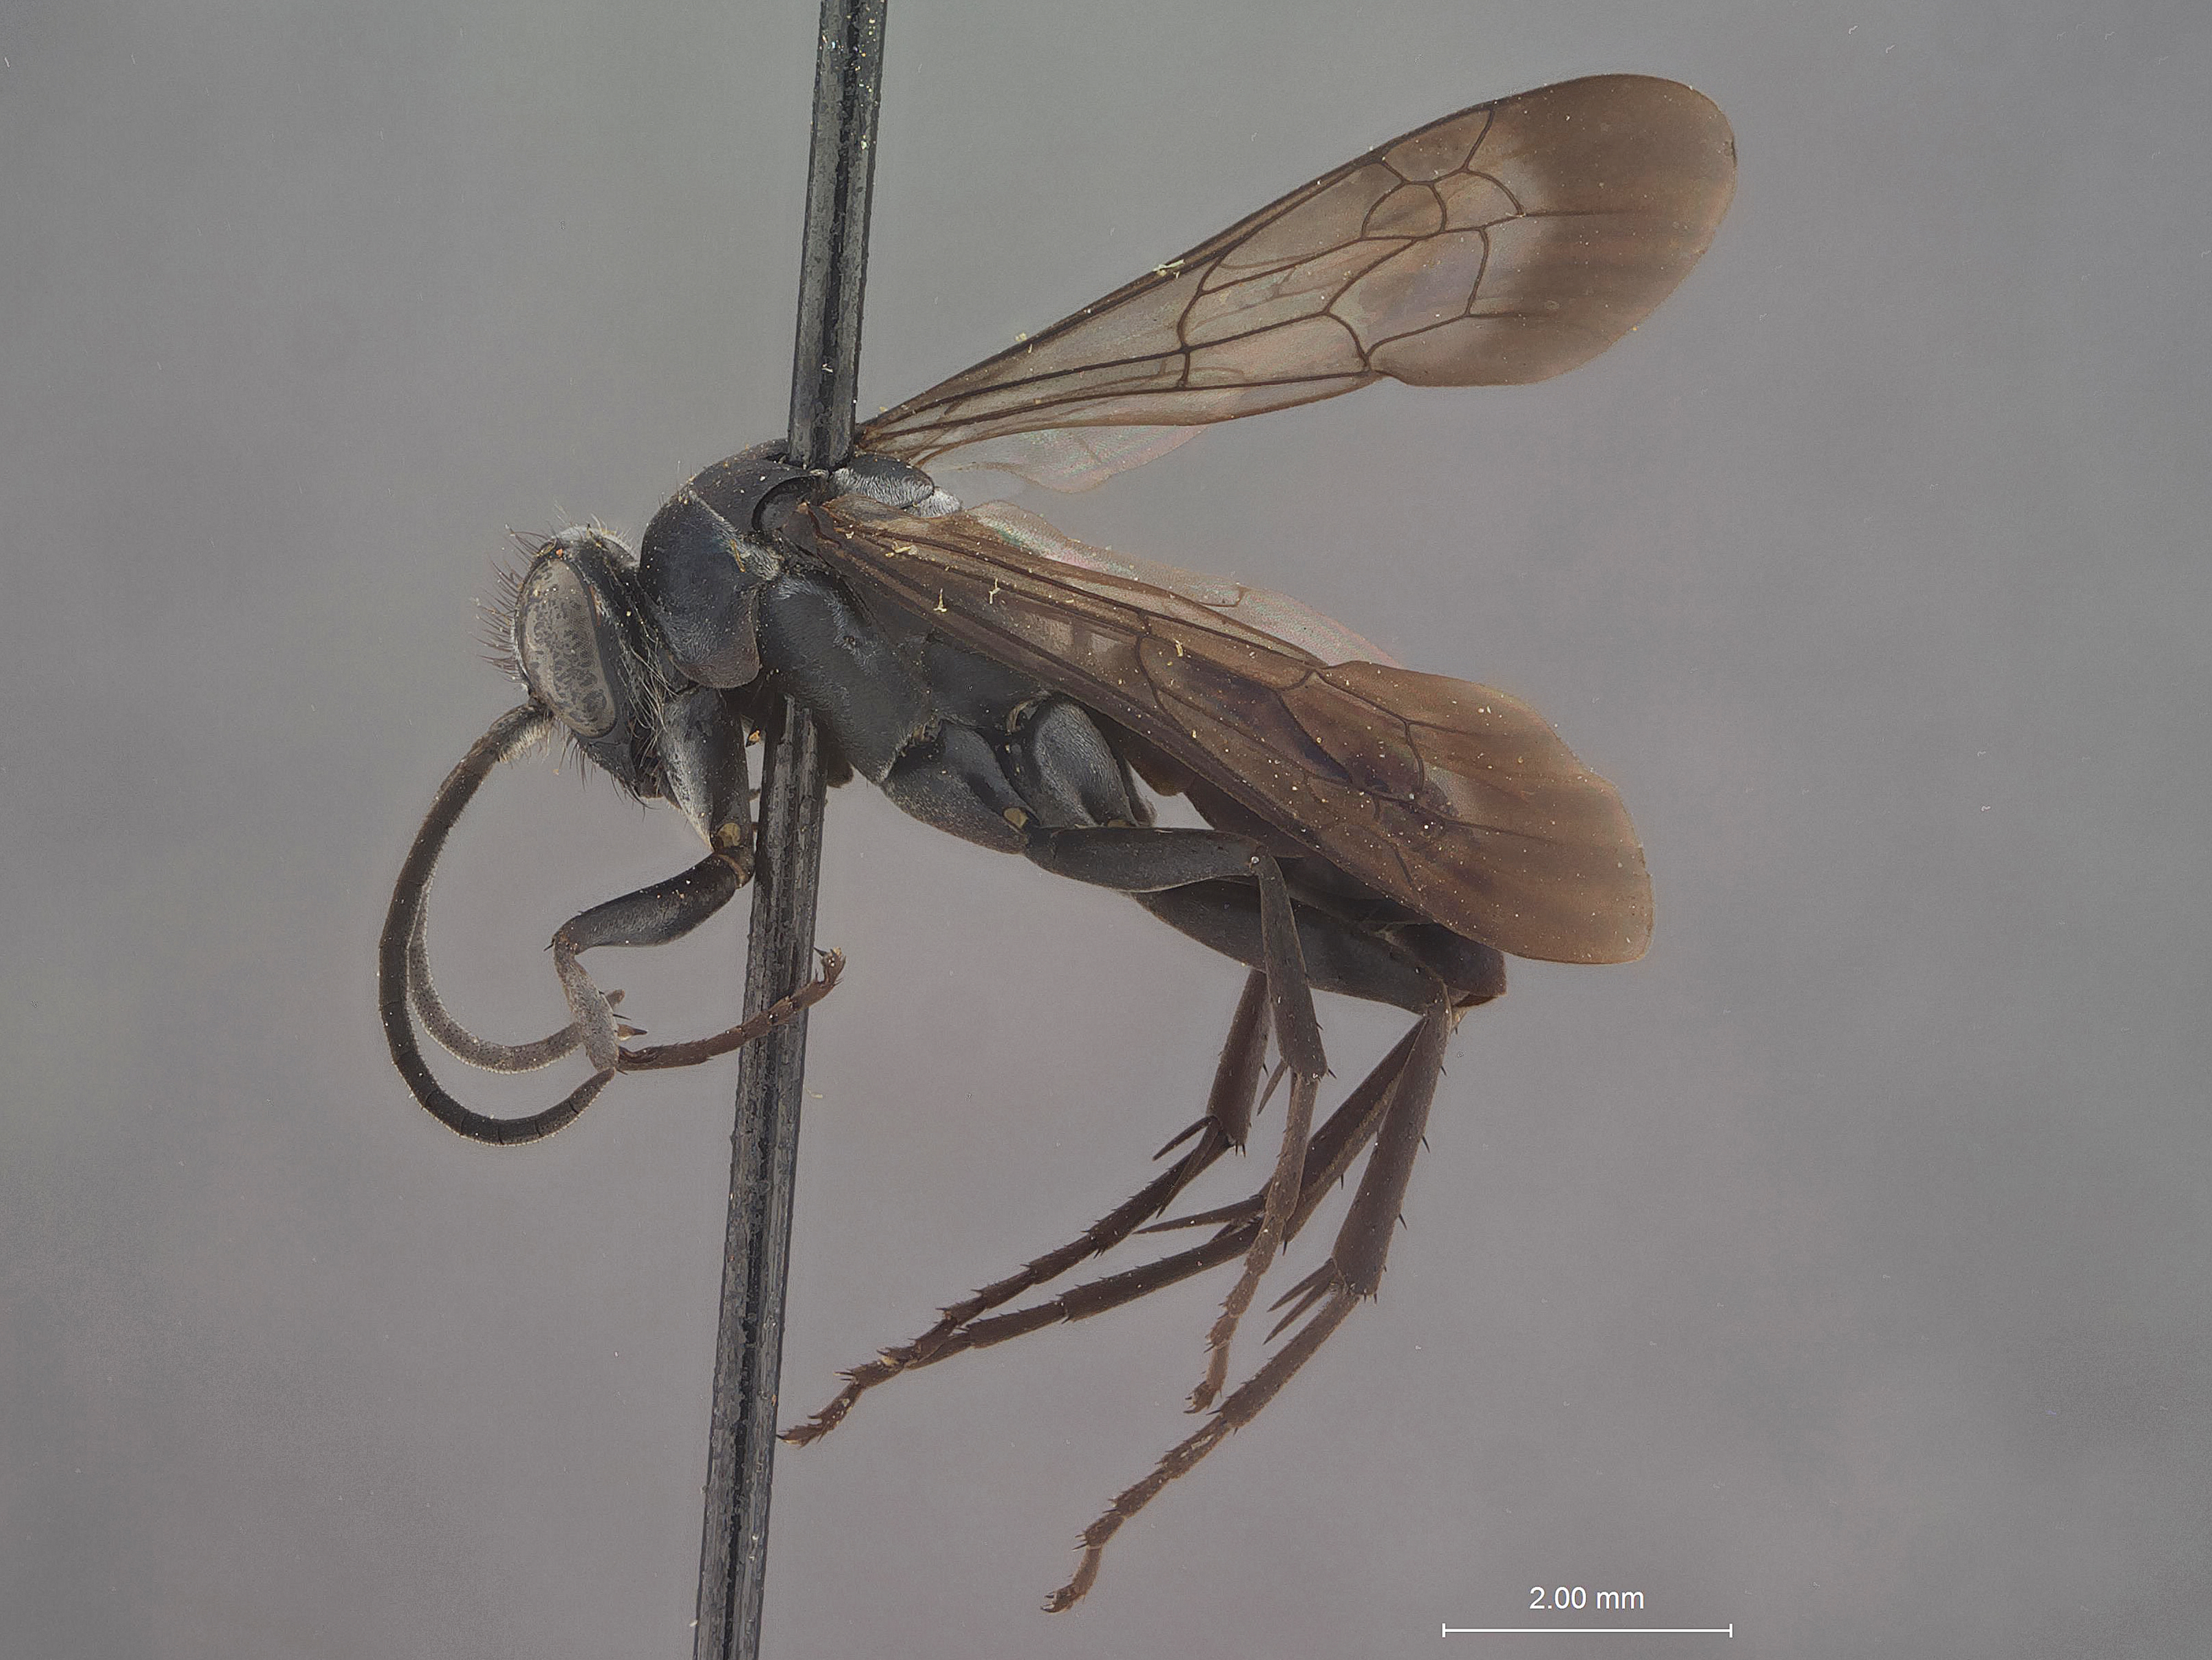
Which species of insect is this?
Pompilus solonus
